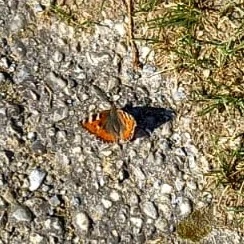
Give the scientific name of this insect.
Aglais urticae
